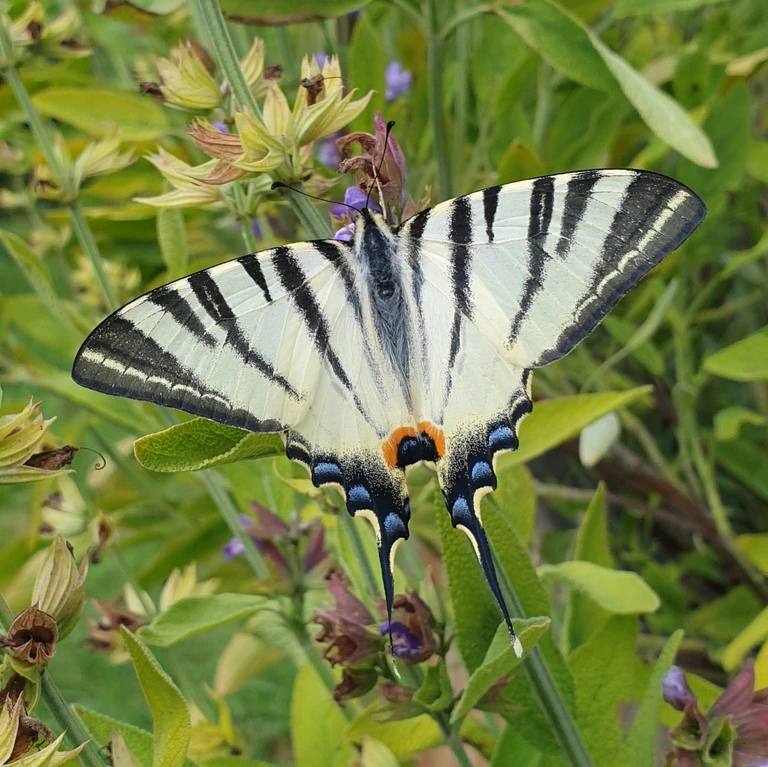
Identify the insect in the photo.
Iphiclides podalirius
